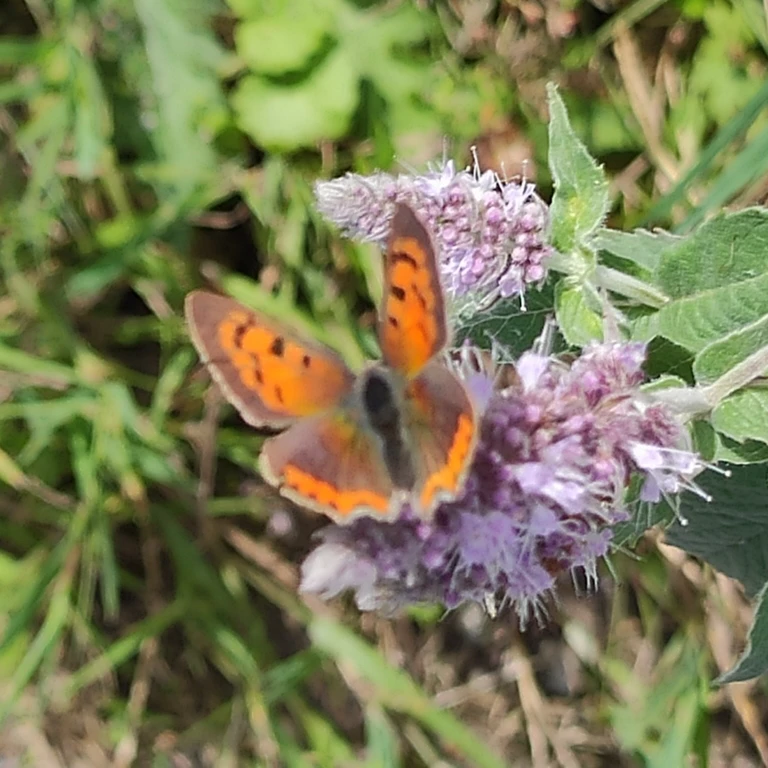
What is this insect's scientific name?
Lycaena phlaeas
